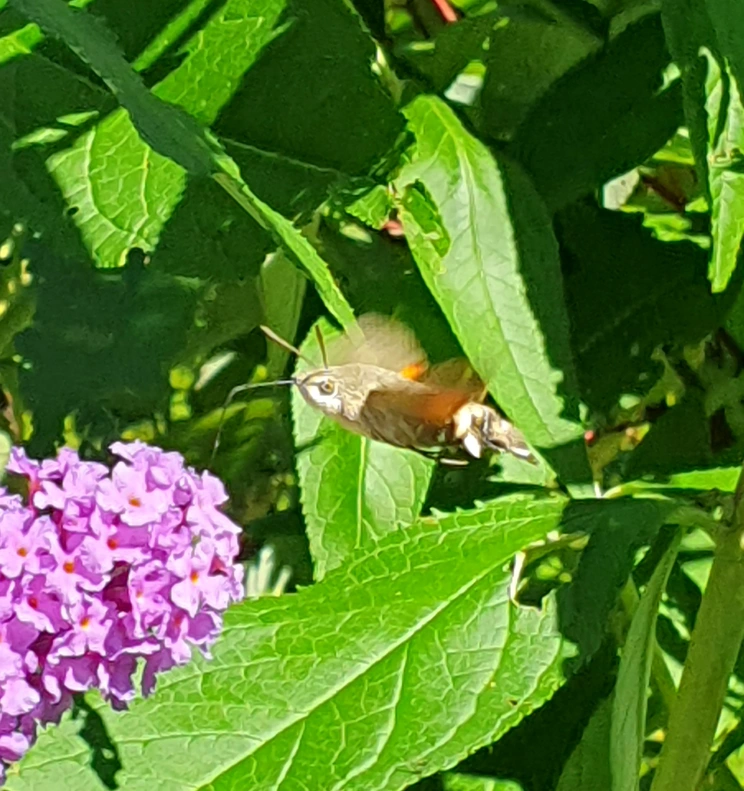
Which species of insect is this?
Macroglossum stellatarum
